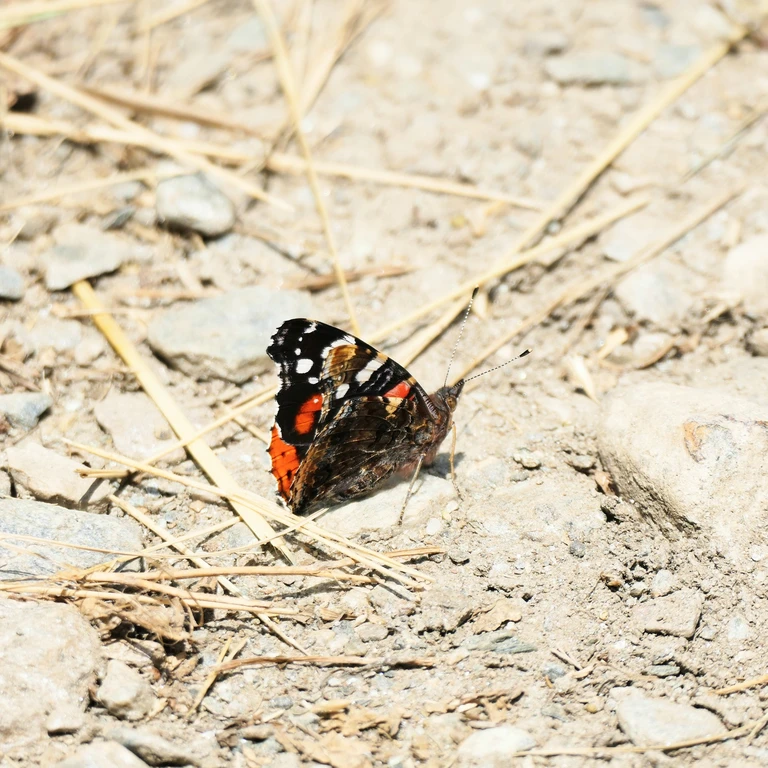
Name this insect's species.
Vanessa atalanta
